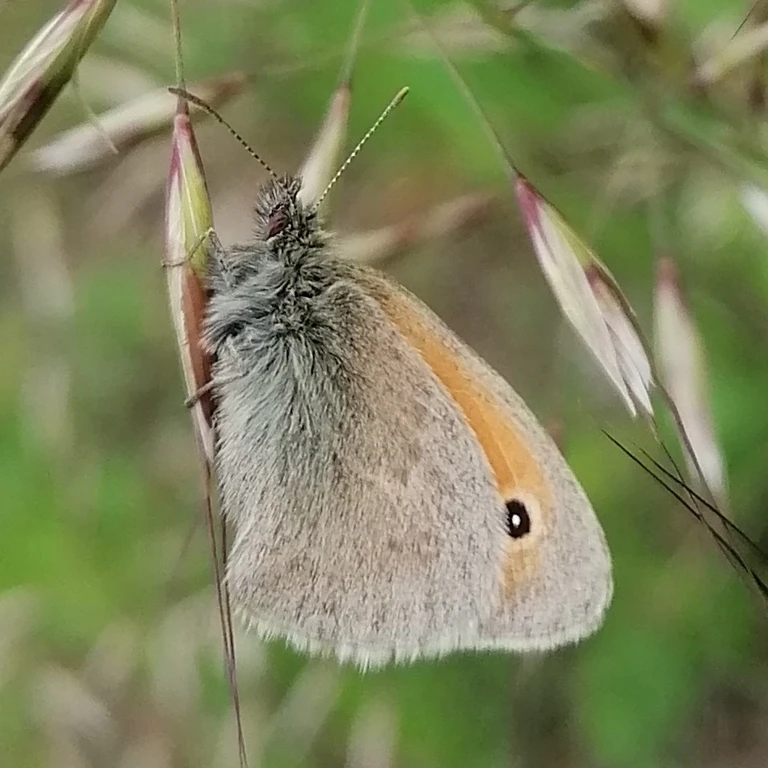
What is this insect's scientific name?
Coenonympha pamphilus
